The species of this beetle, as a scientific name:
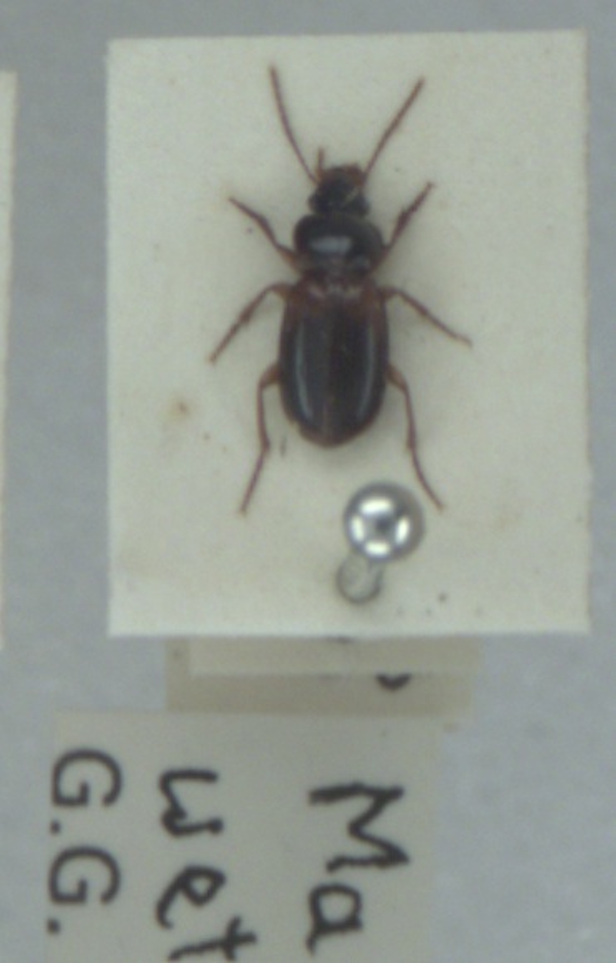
Masoreus wetterhallii
